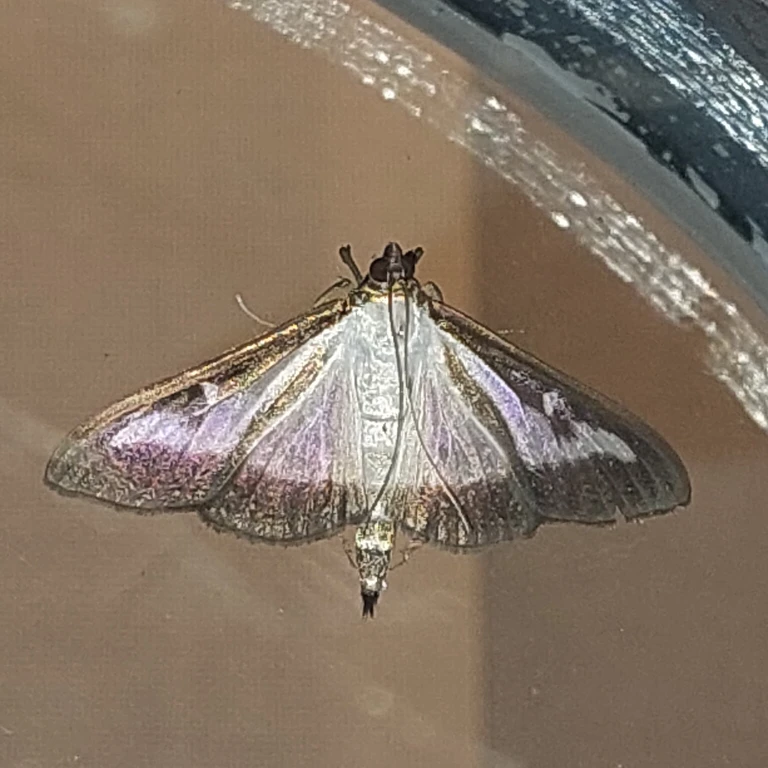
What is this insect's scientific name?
Cydalima perspectalis
